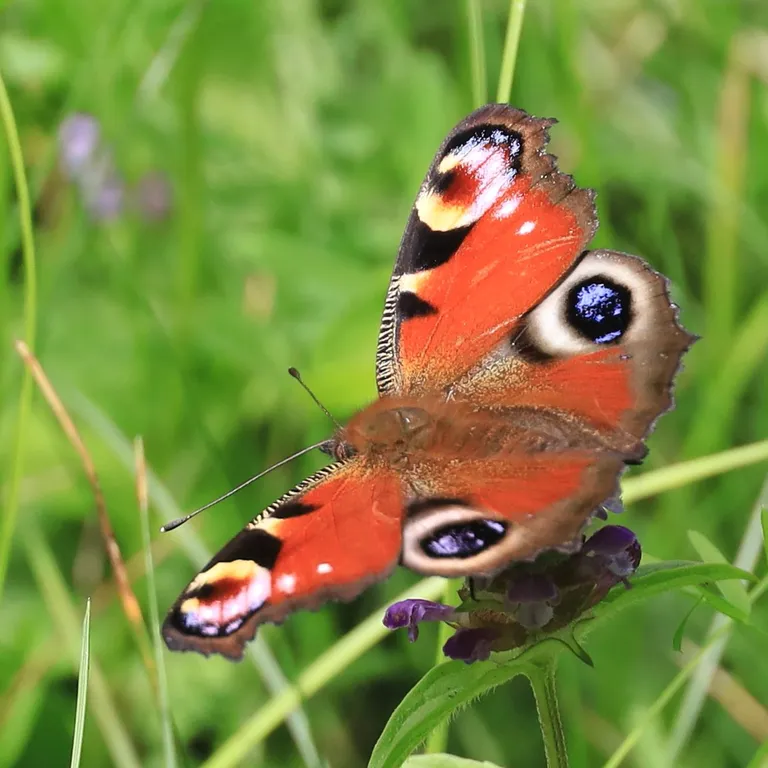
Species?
Aglais io
